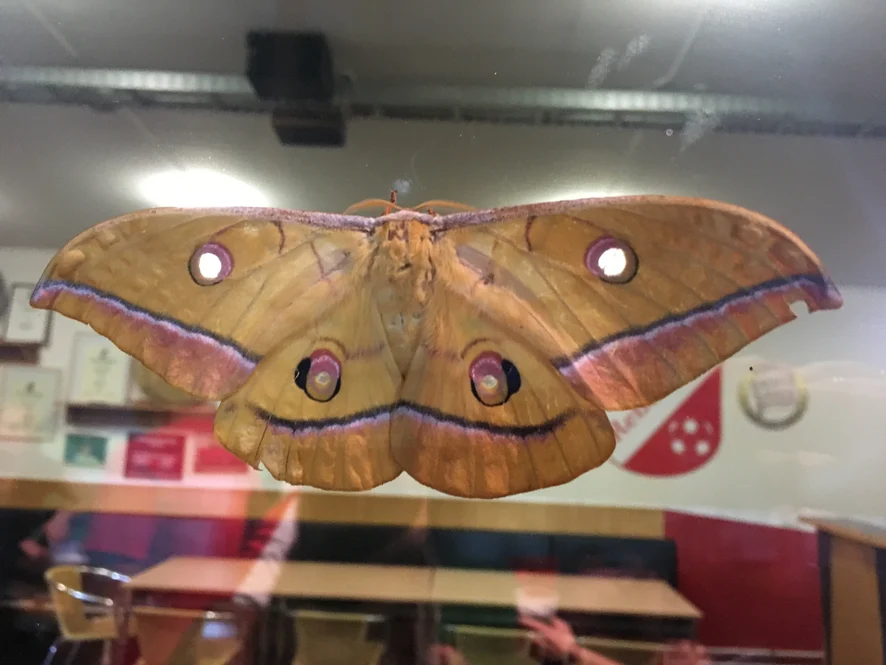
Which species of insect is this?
Antheraea yamamai
